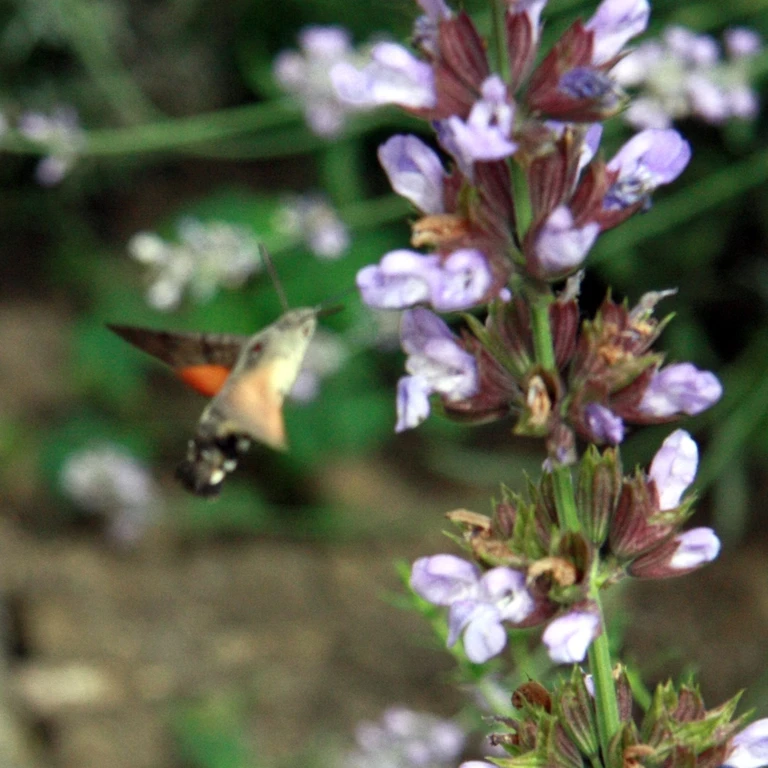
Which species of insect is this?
Macroglossum stellatarum
